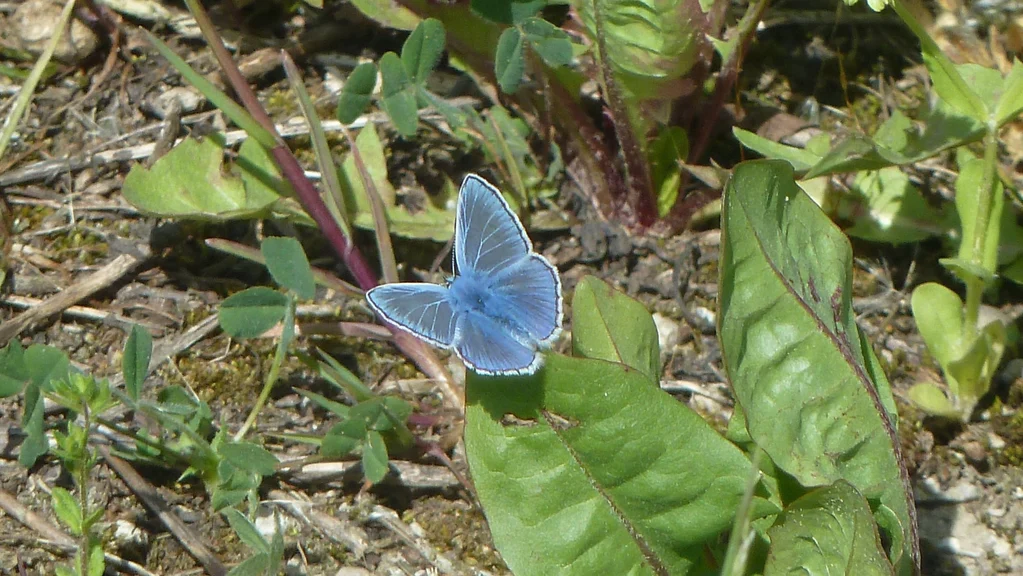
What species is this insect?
Polyommatus icarus
